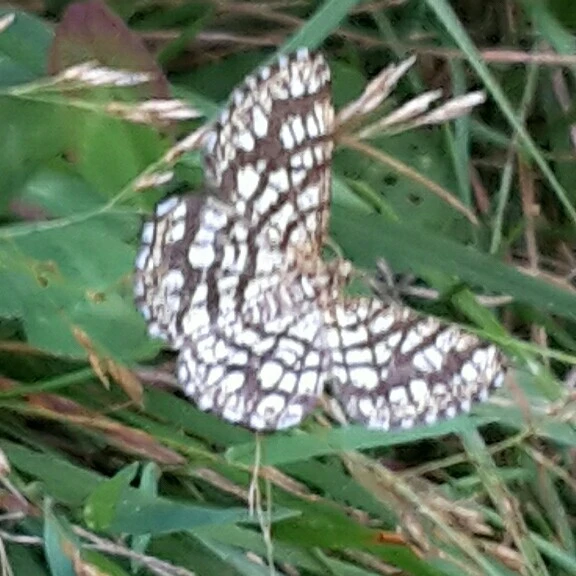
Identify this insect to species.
Chiasmia clathrata
